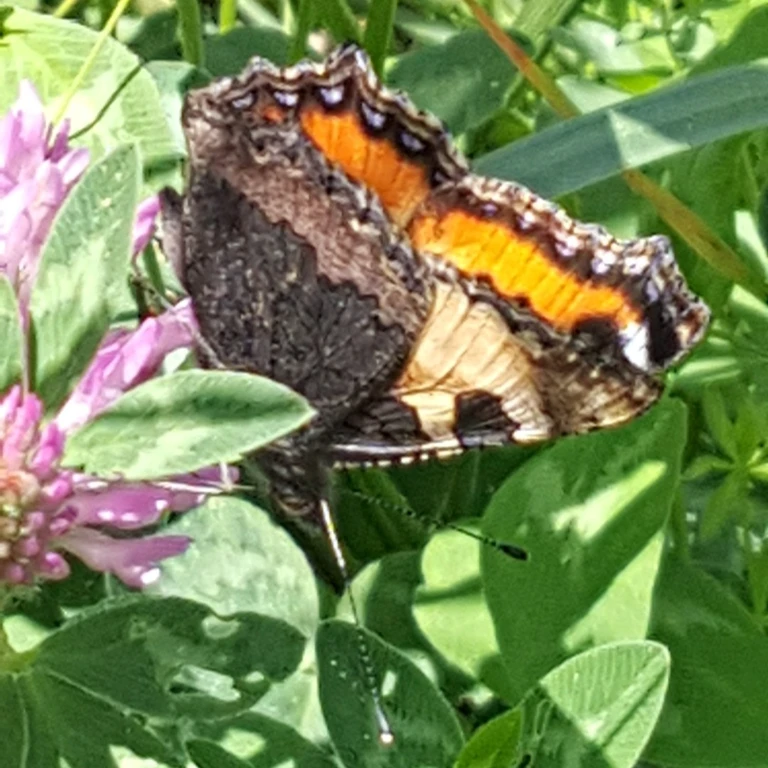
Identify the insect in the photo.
Aglais urticae
